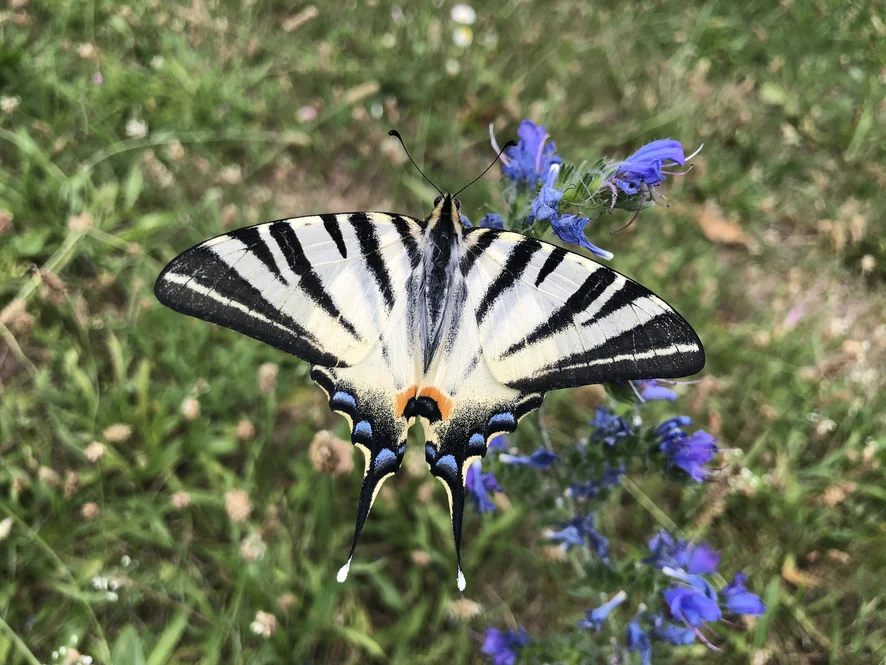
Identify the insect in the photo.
Iphiclides podalirius
